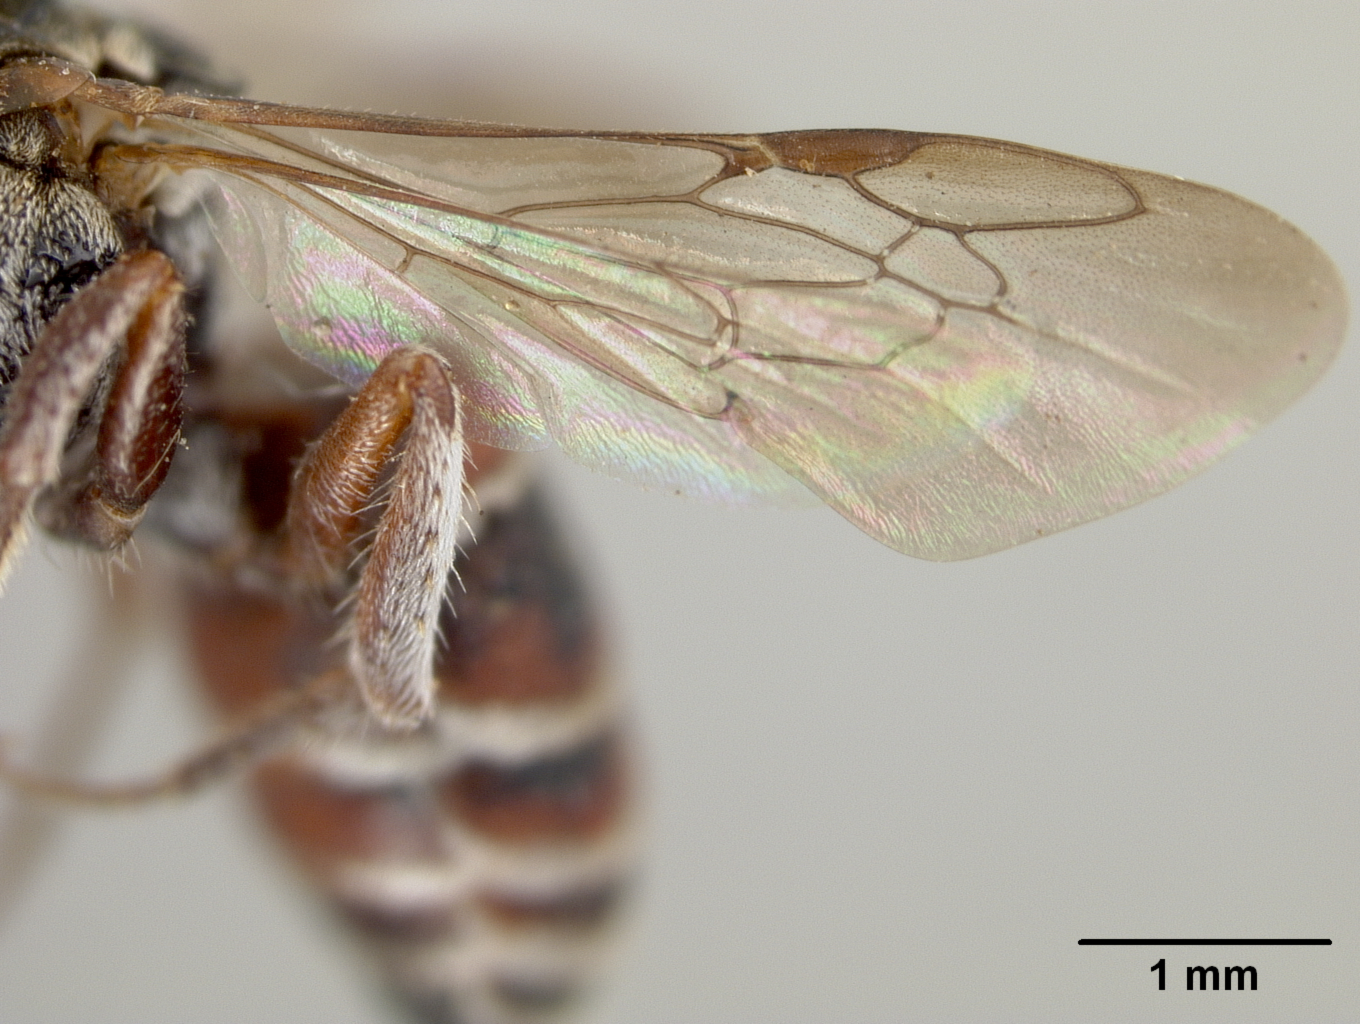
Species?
Brachynomada subminiata
